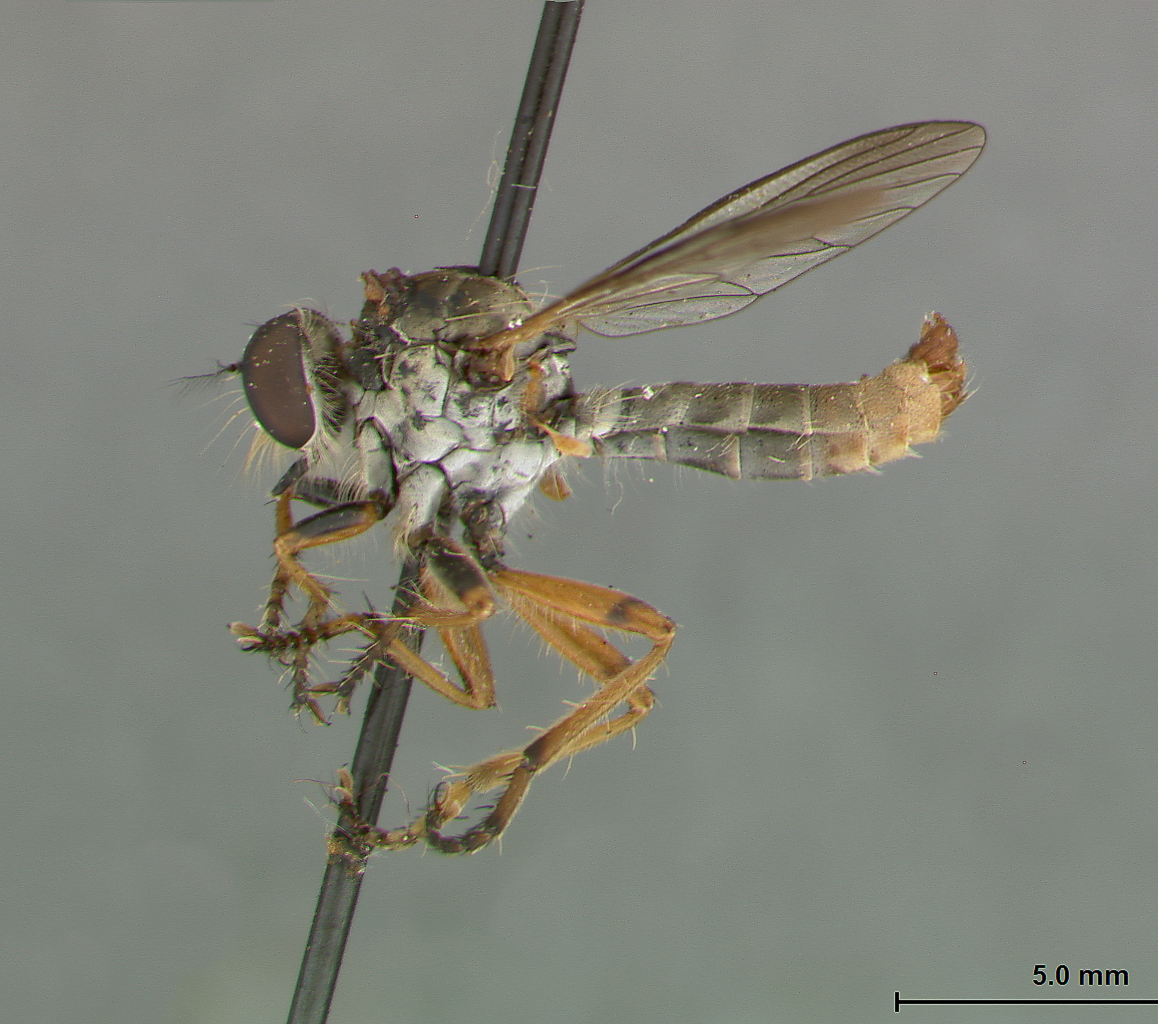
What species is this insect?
Ommatius flavicaudus
